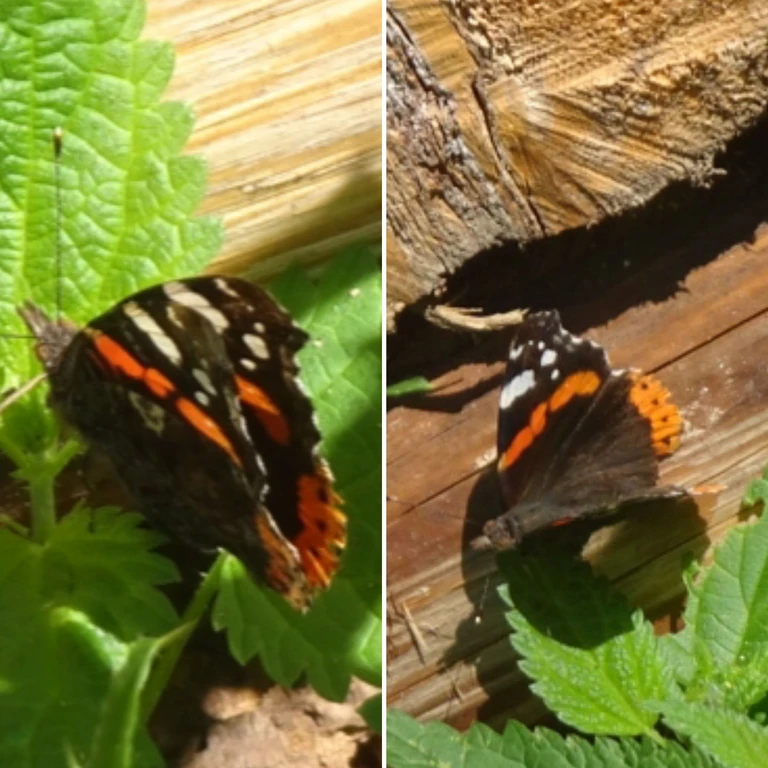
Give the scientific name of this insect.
Vanessa atalanta
